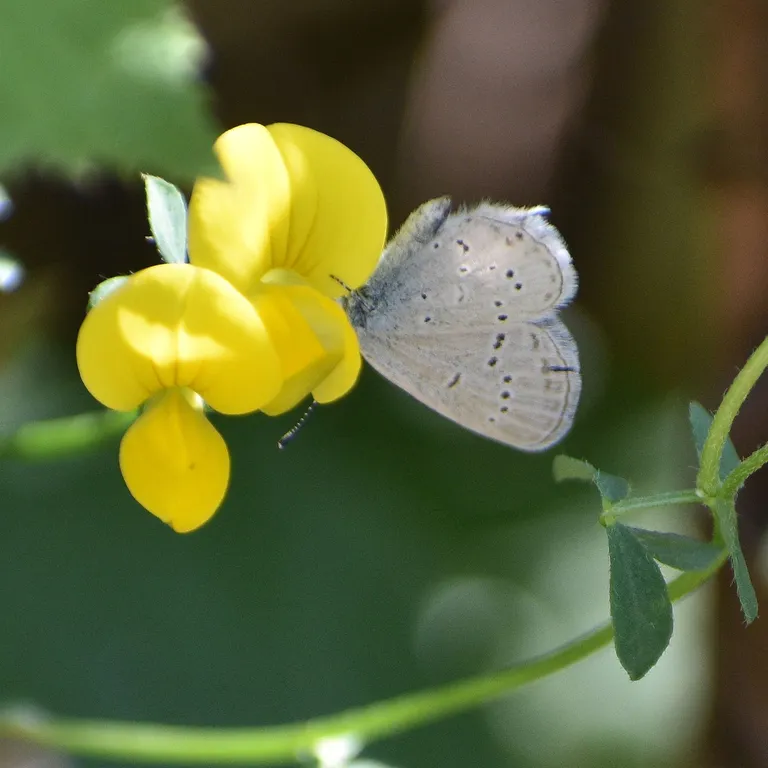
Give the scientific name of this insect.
Cupido decolorata (also Elkalyce decolorata)
